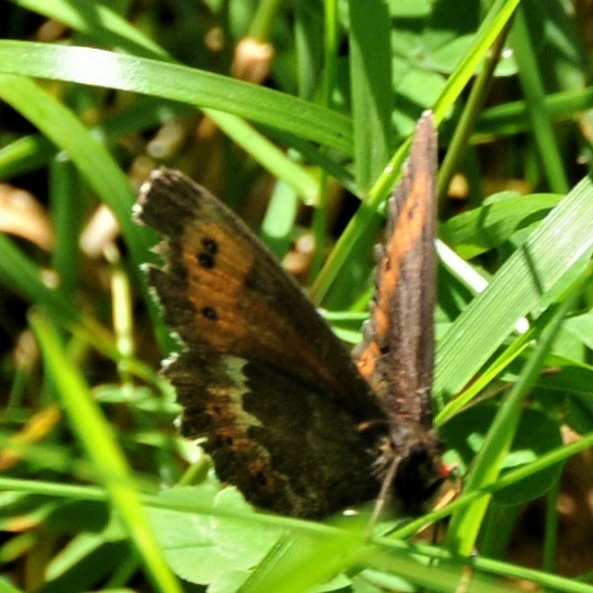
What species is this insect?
Erebia euryale
